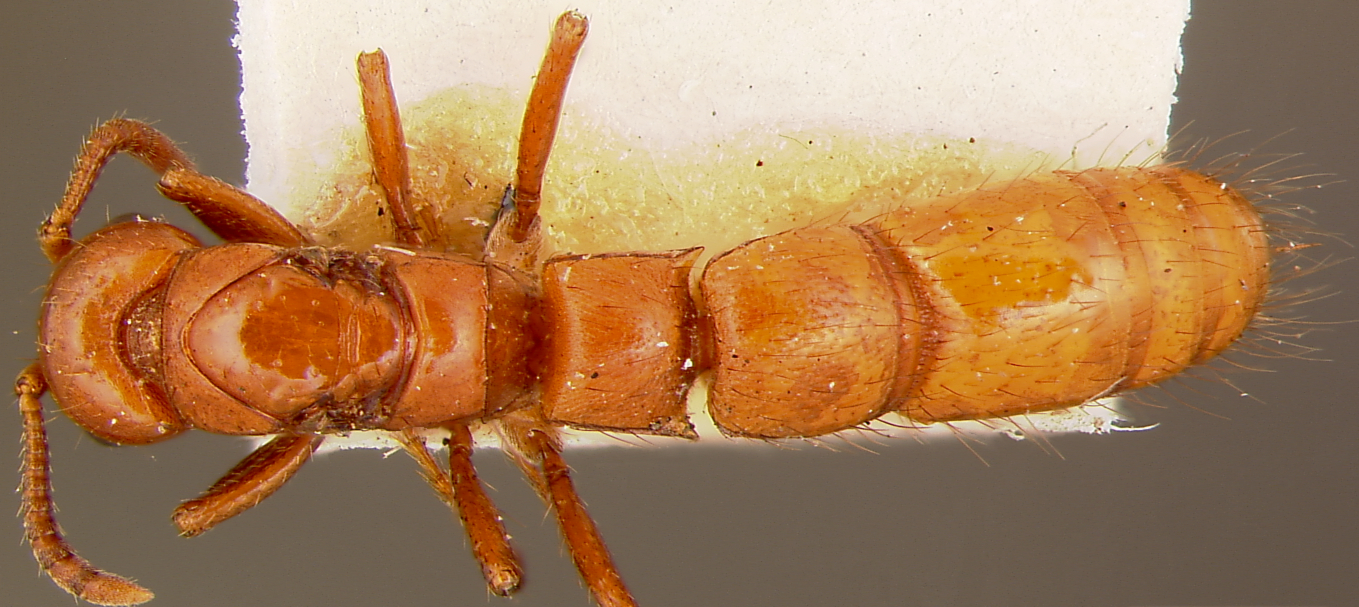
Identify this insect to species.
Phyracaces punctatissima
